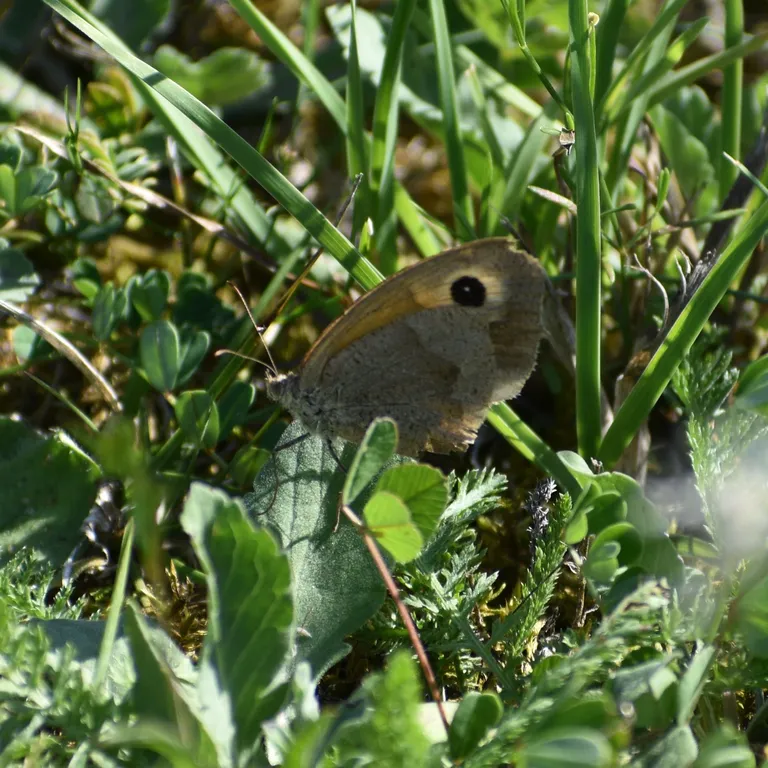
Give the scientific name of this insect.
Maniola jurtina
